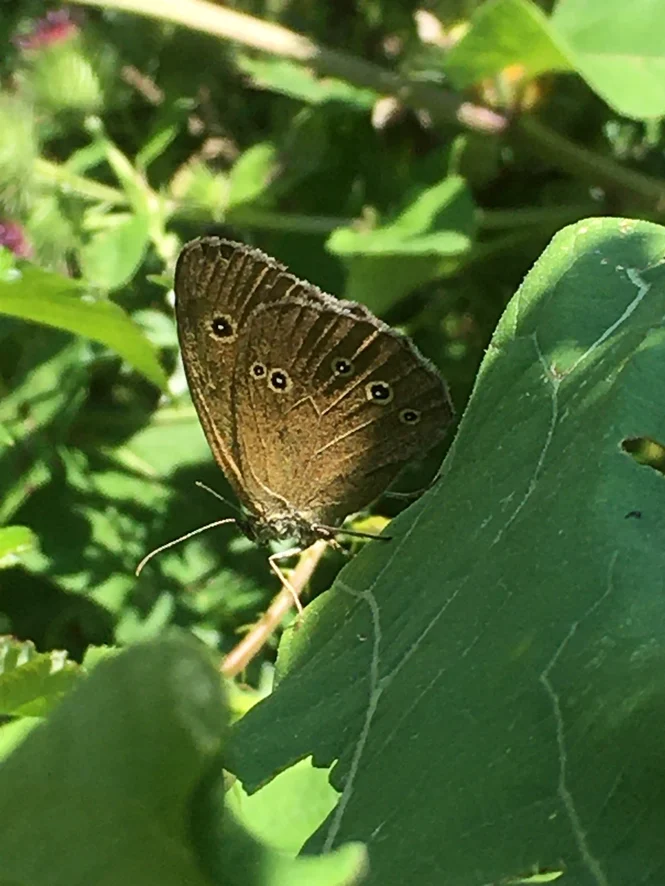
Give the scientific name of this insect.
Aphantopus hyperantus
